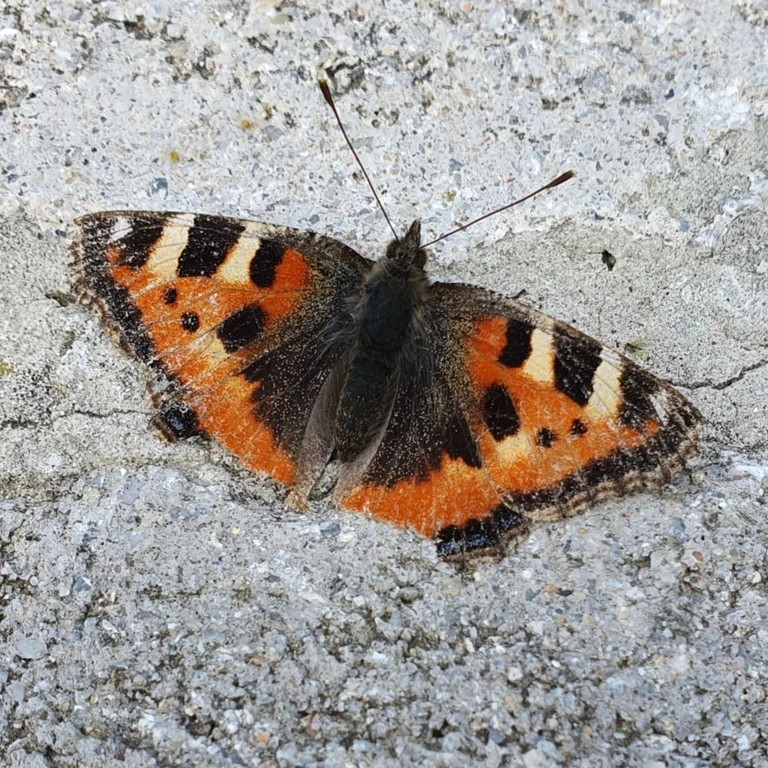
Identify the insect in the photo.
Aglais urticae
